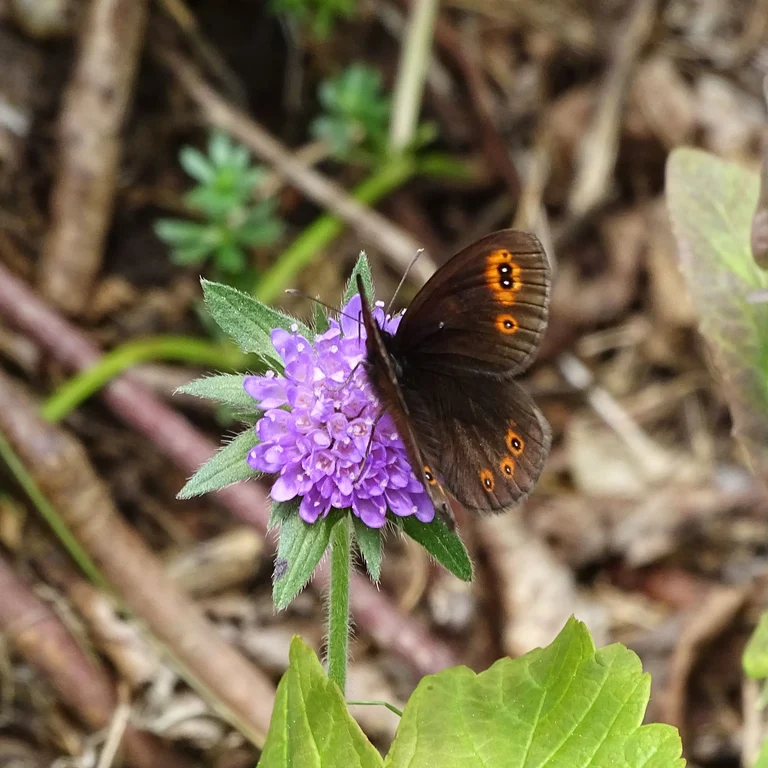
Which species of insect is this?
Erebia medusa
